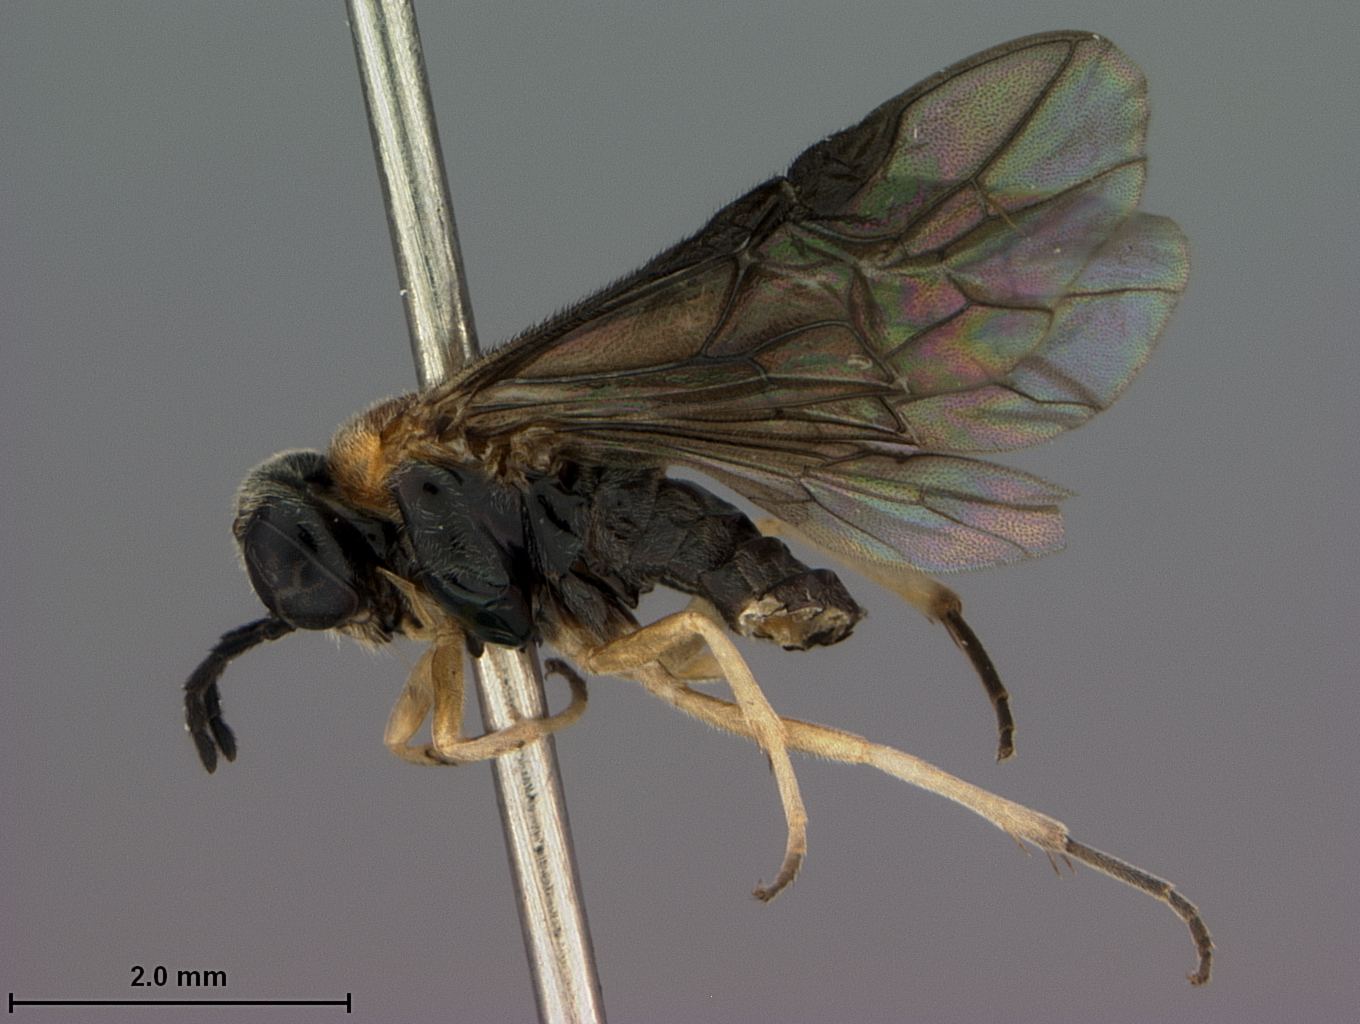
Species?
Acordulecera sonoita
